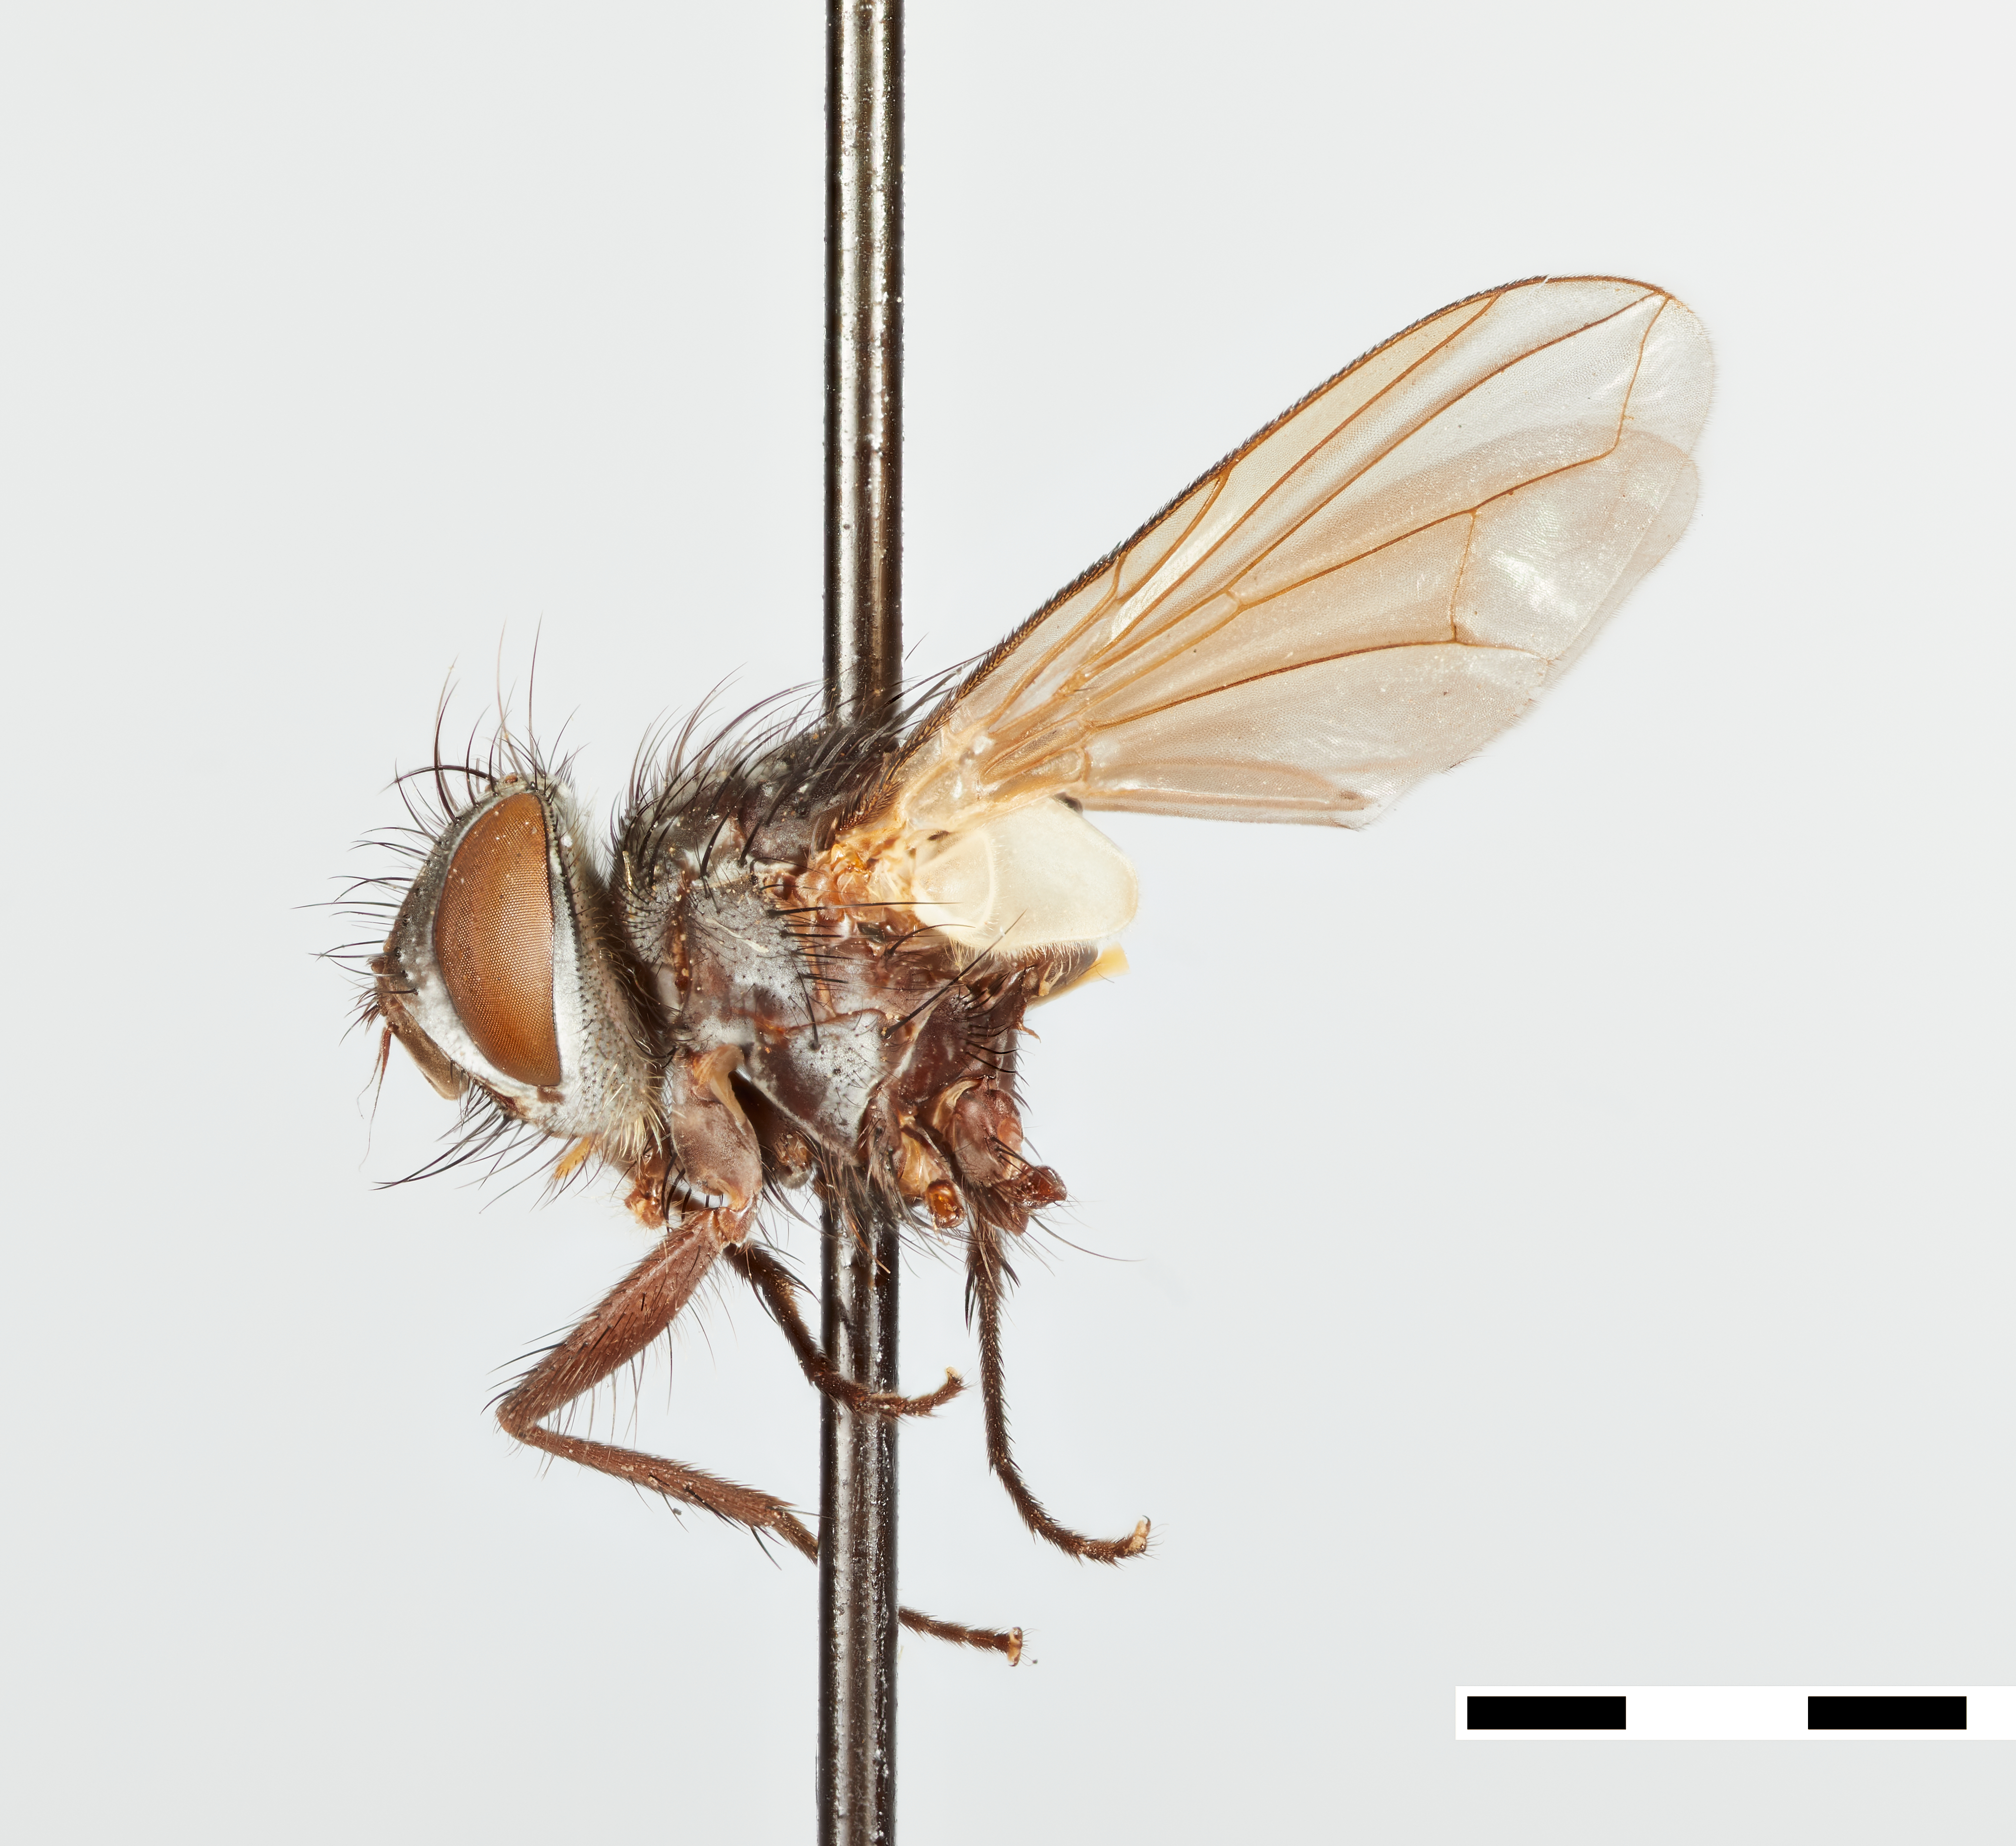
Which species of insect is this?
Spathimeigenia texensis
